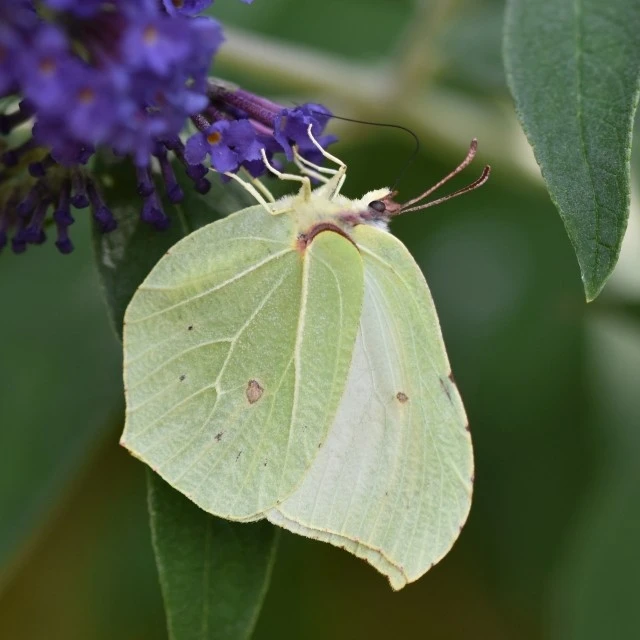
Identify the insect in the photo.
Gonepteryx rhamni
